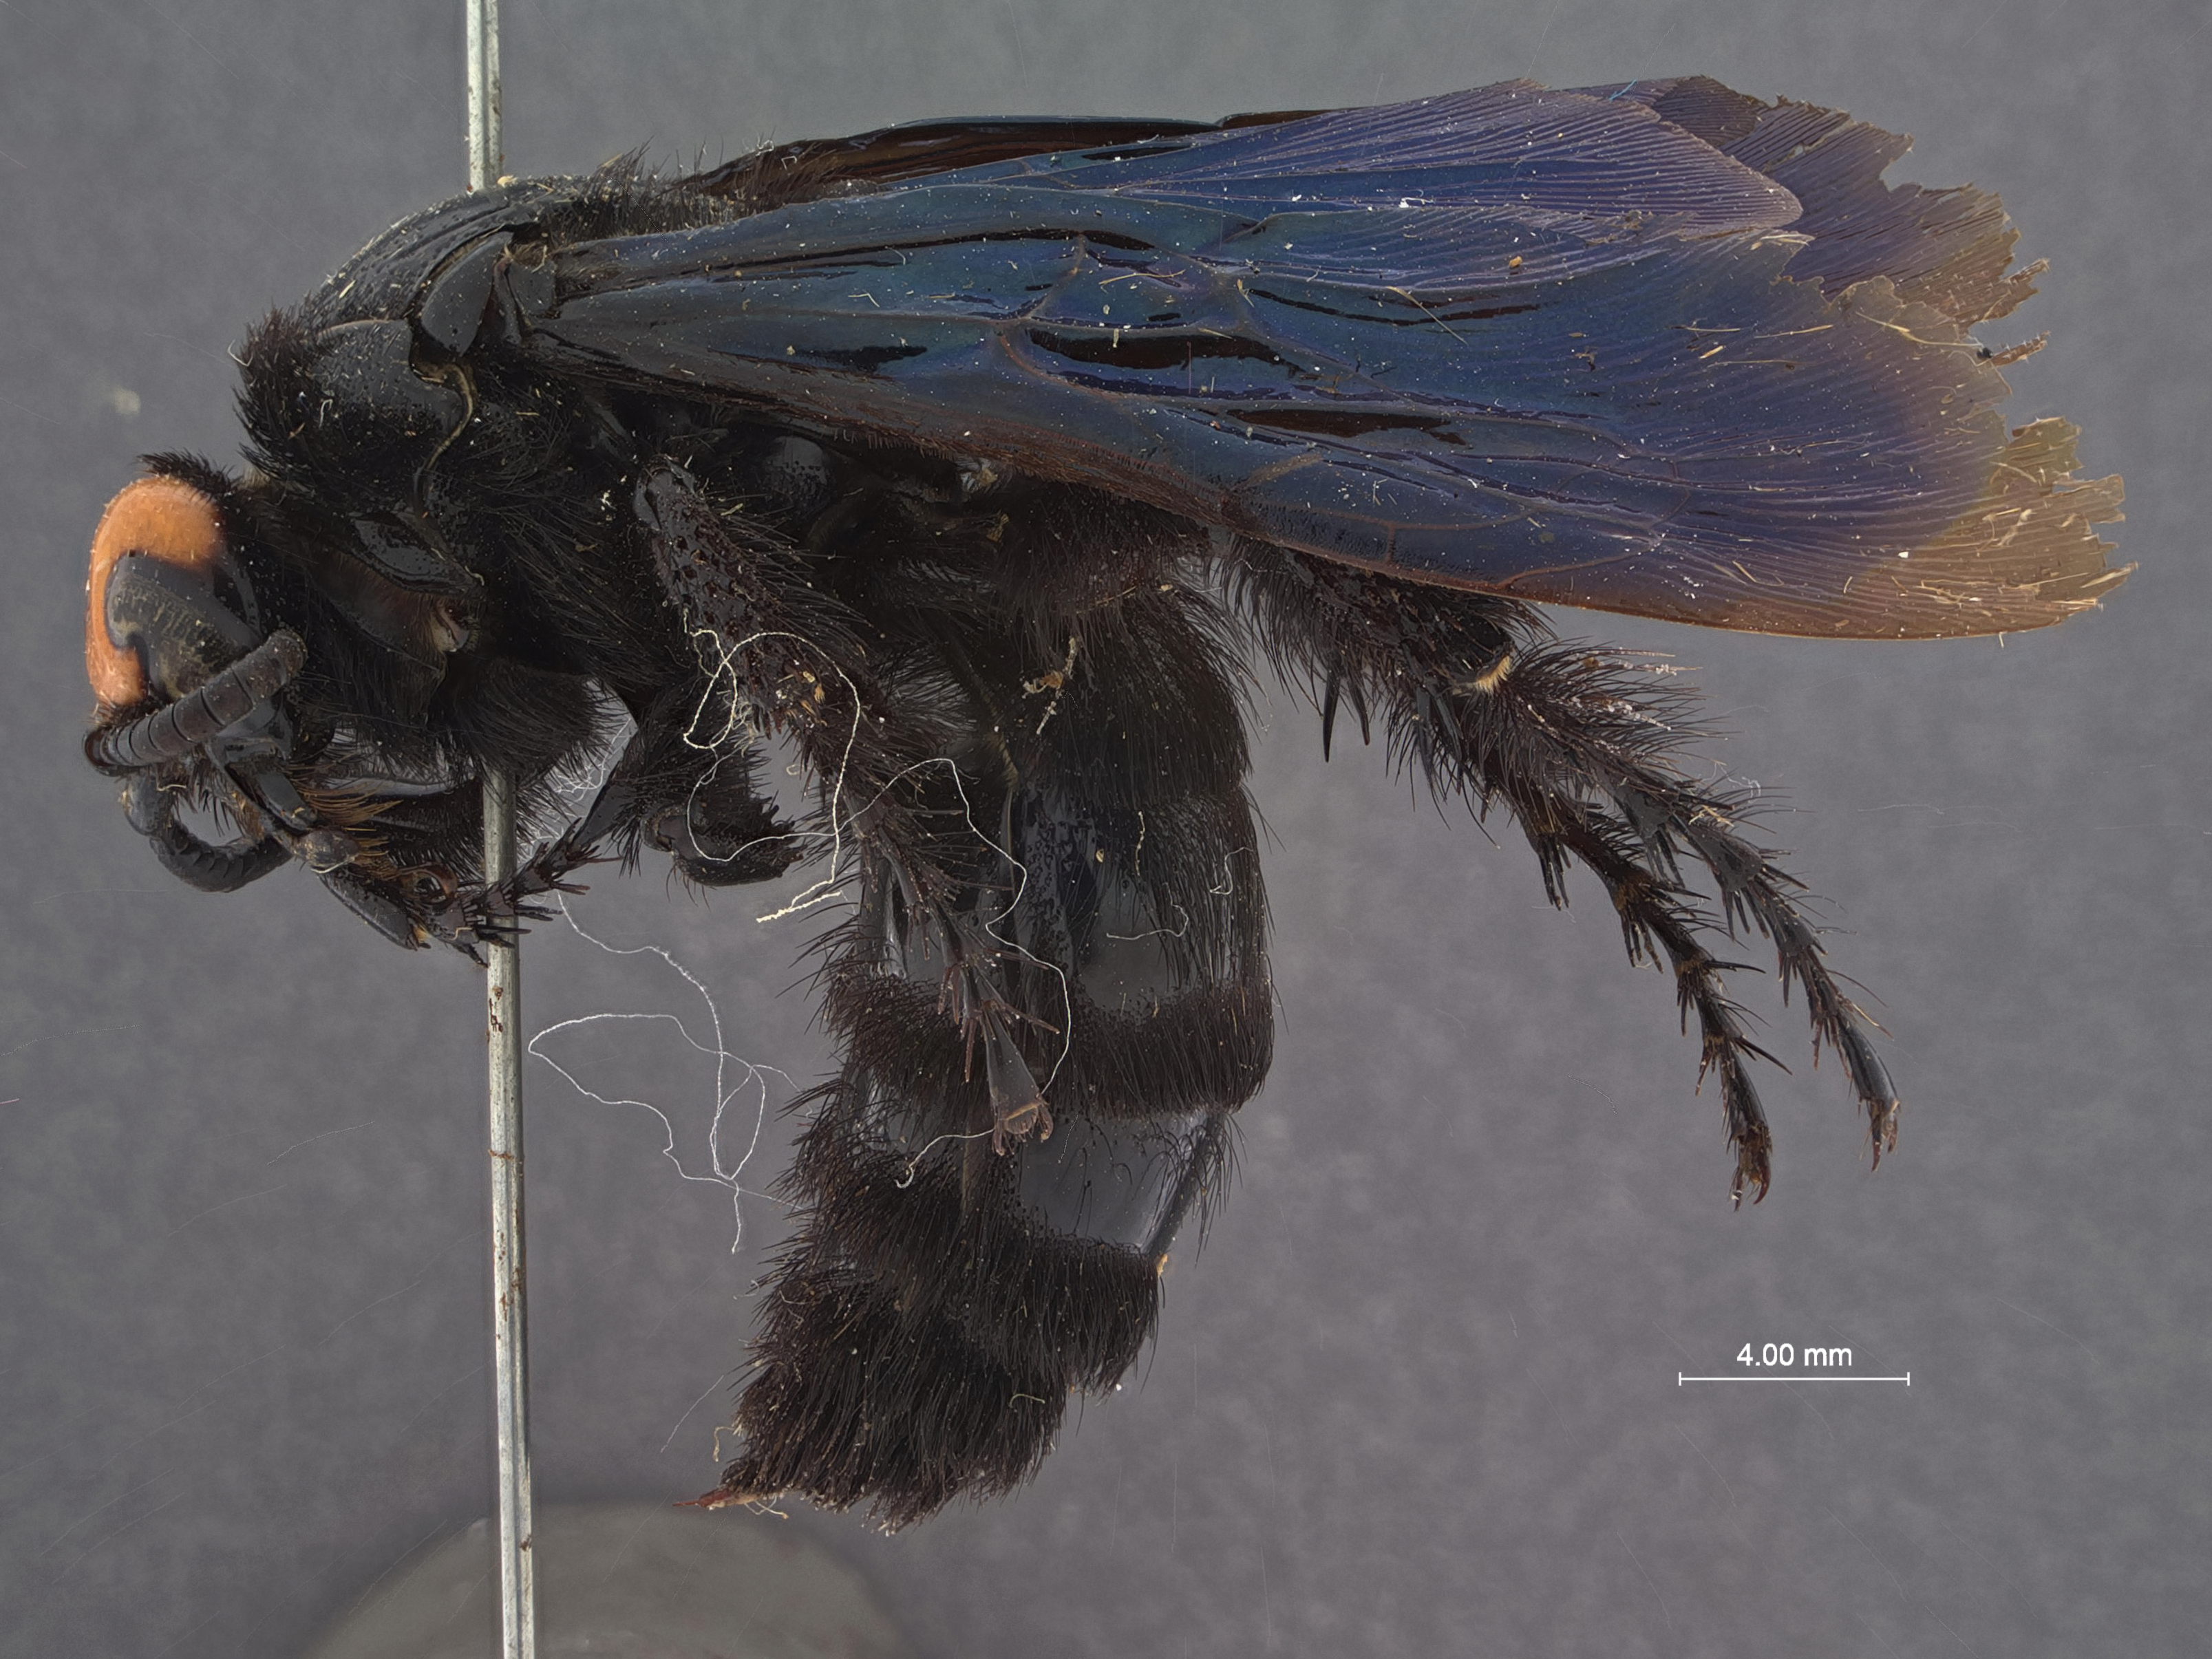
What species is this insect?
Triscolia philippinensis
